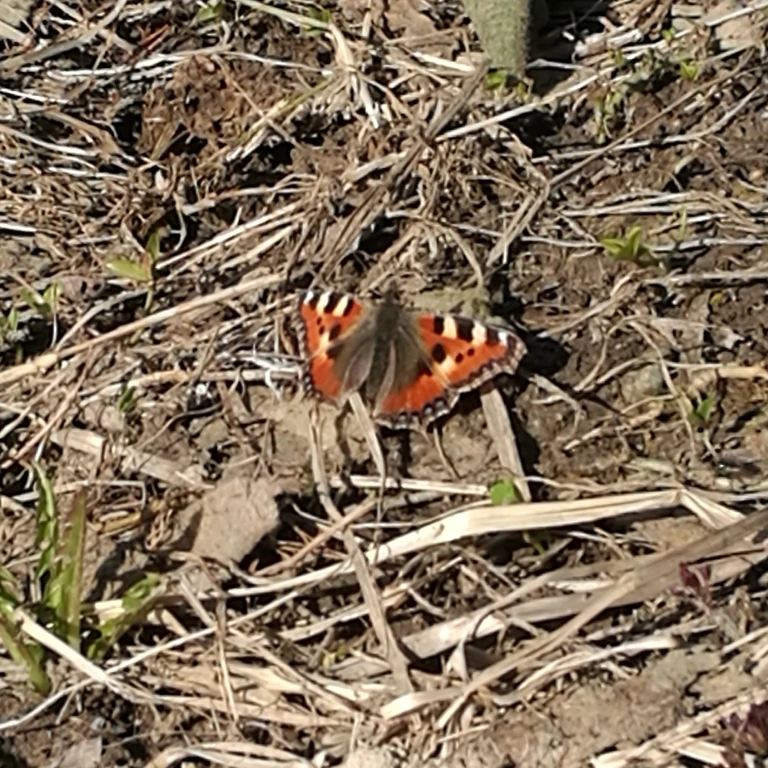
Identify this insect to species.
Aglais urticae
